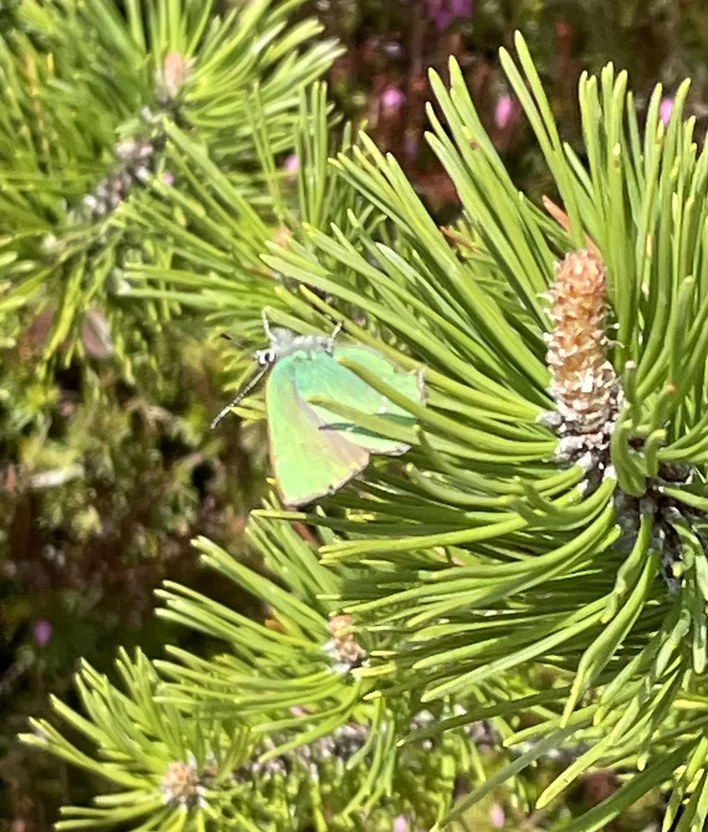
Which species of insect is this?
Callophrys rubi
